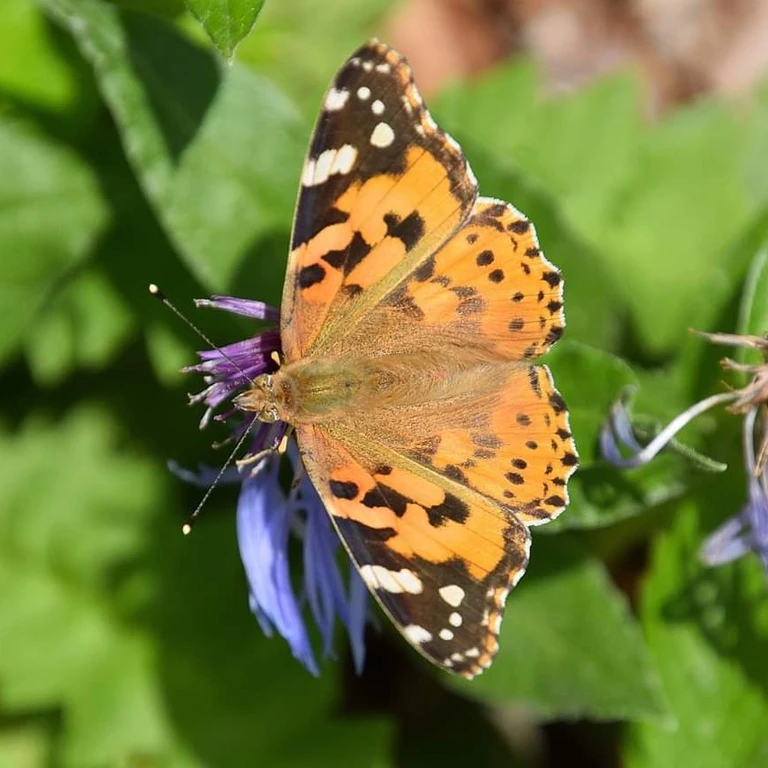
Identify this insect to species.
Vanessa cardui
